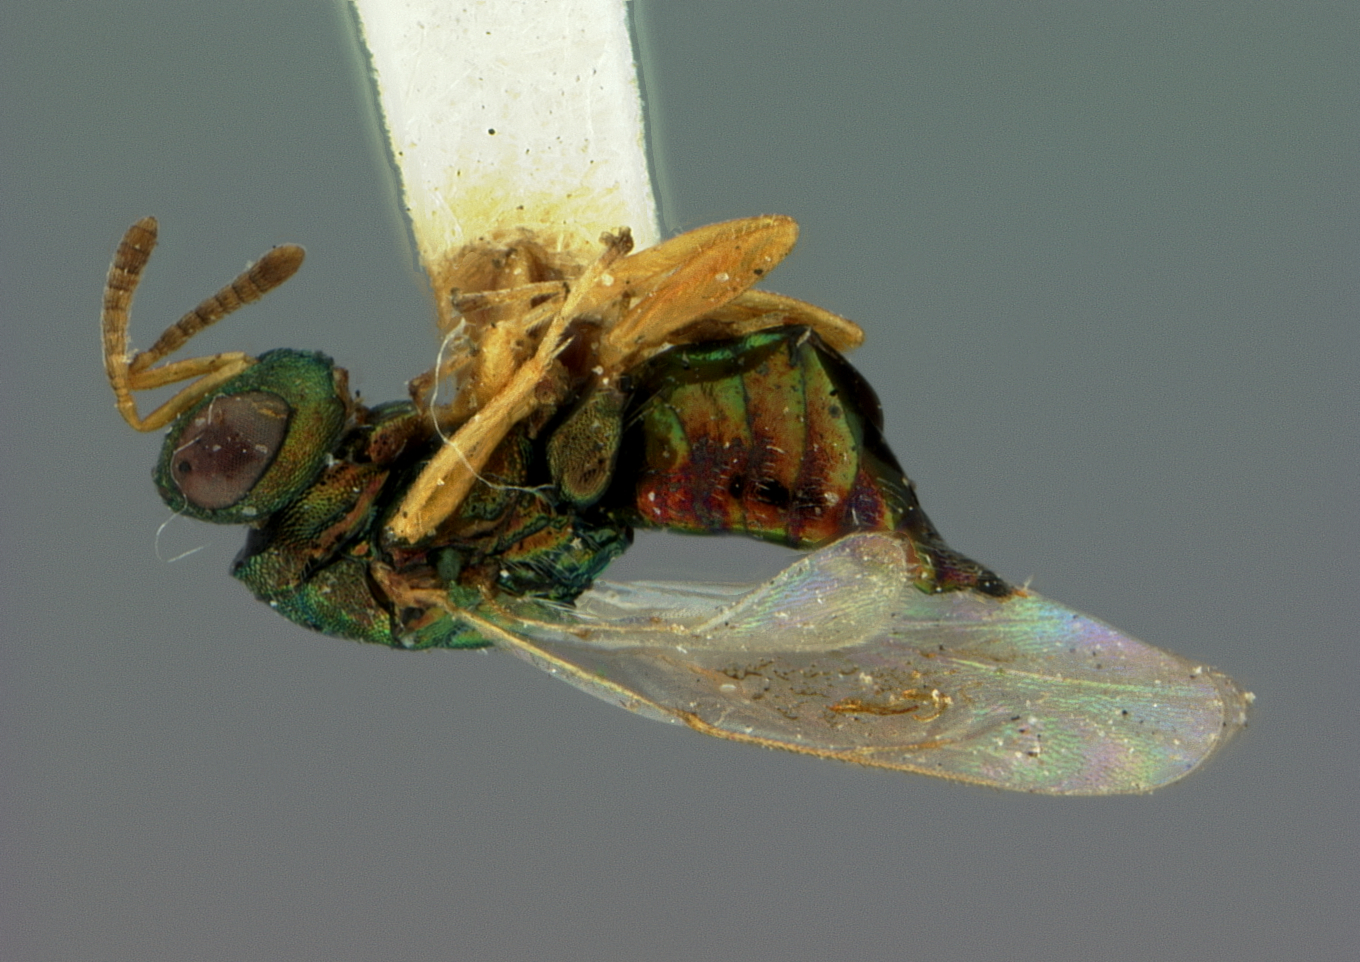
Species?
Platyterma atamiense
